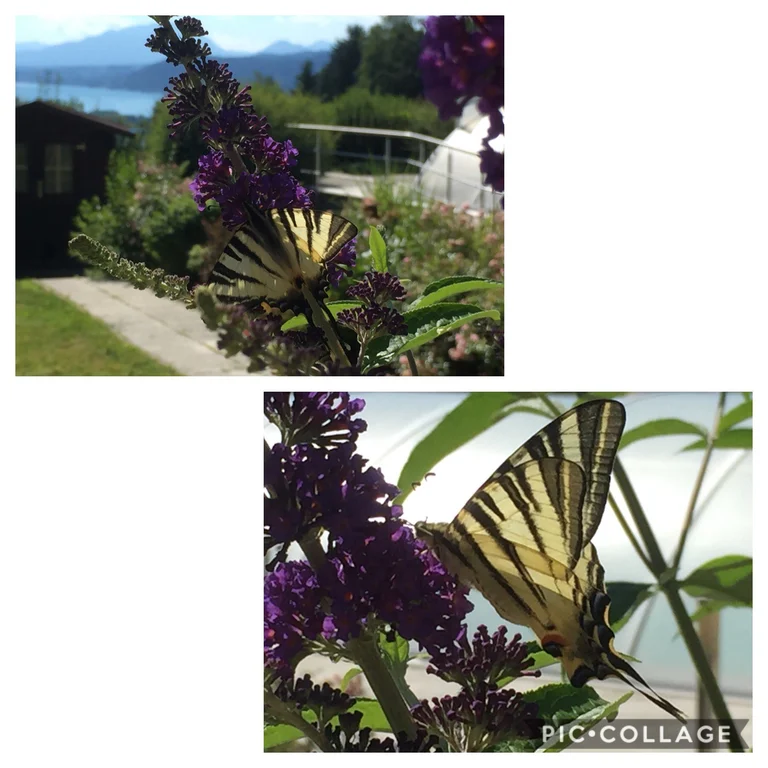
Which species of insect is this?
Iphiclides podalirius
